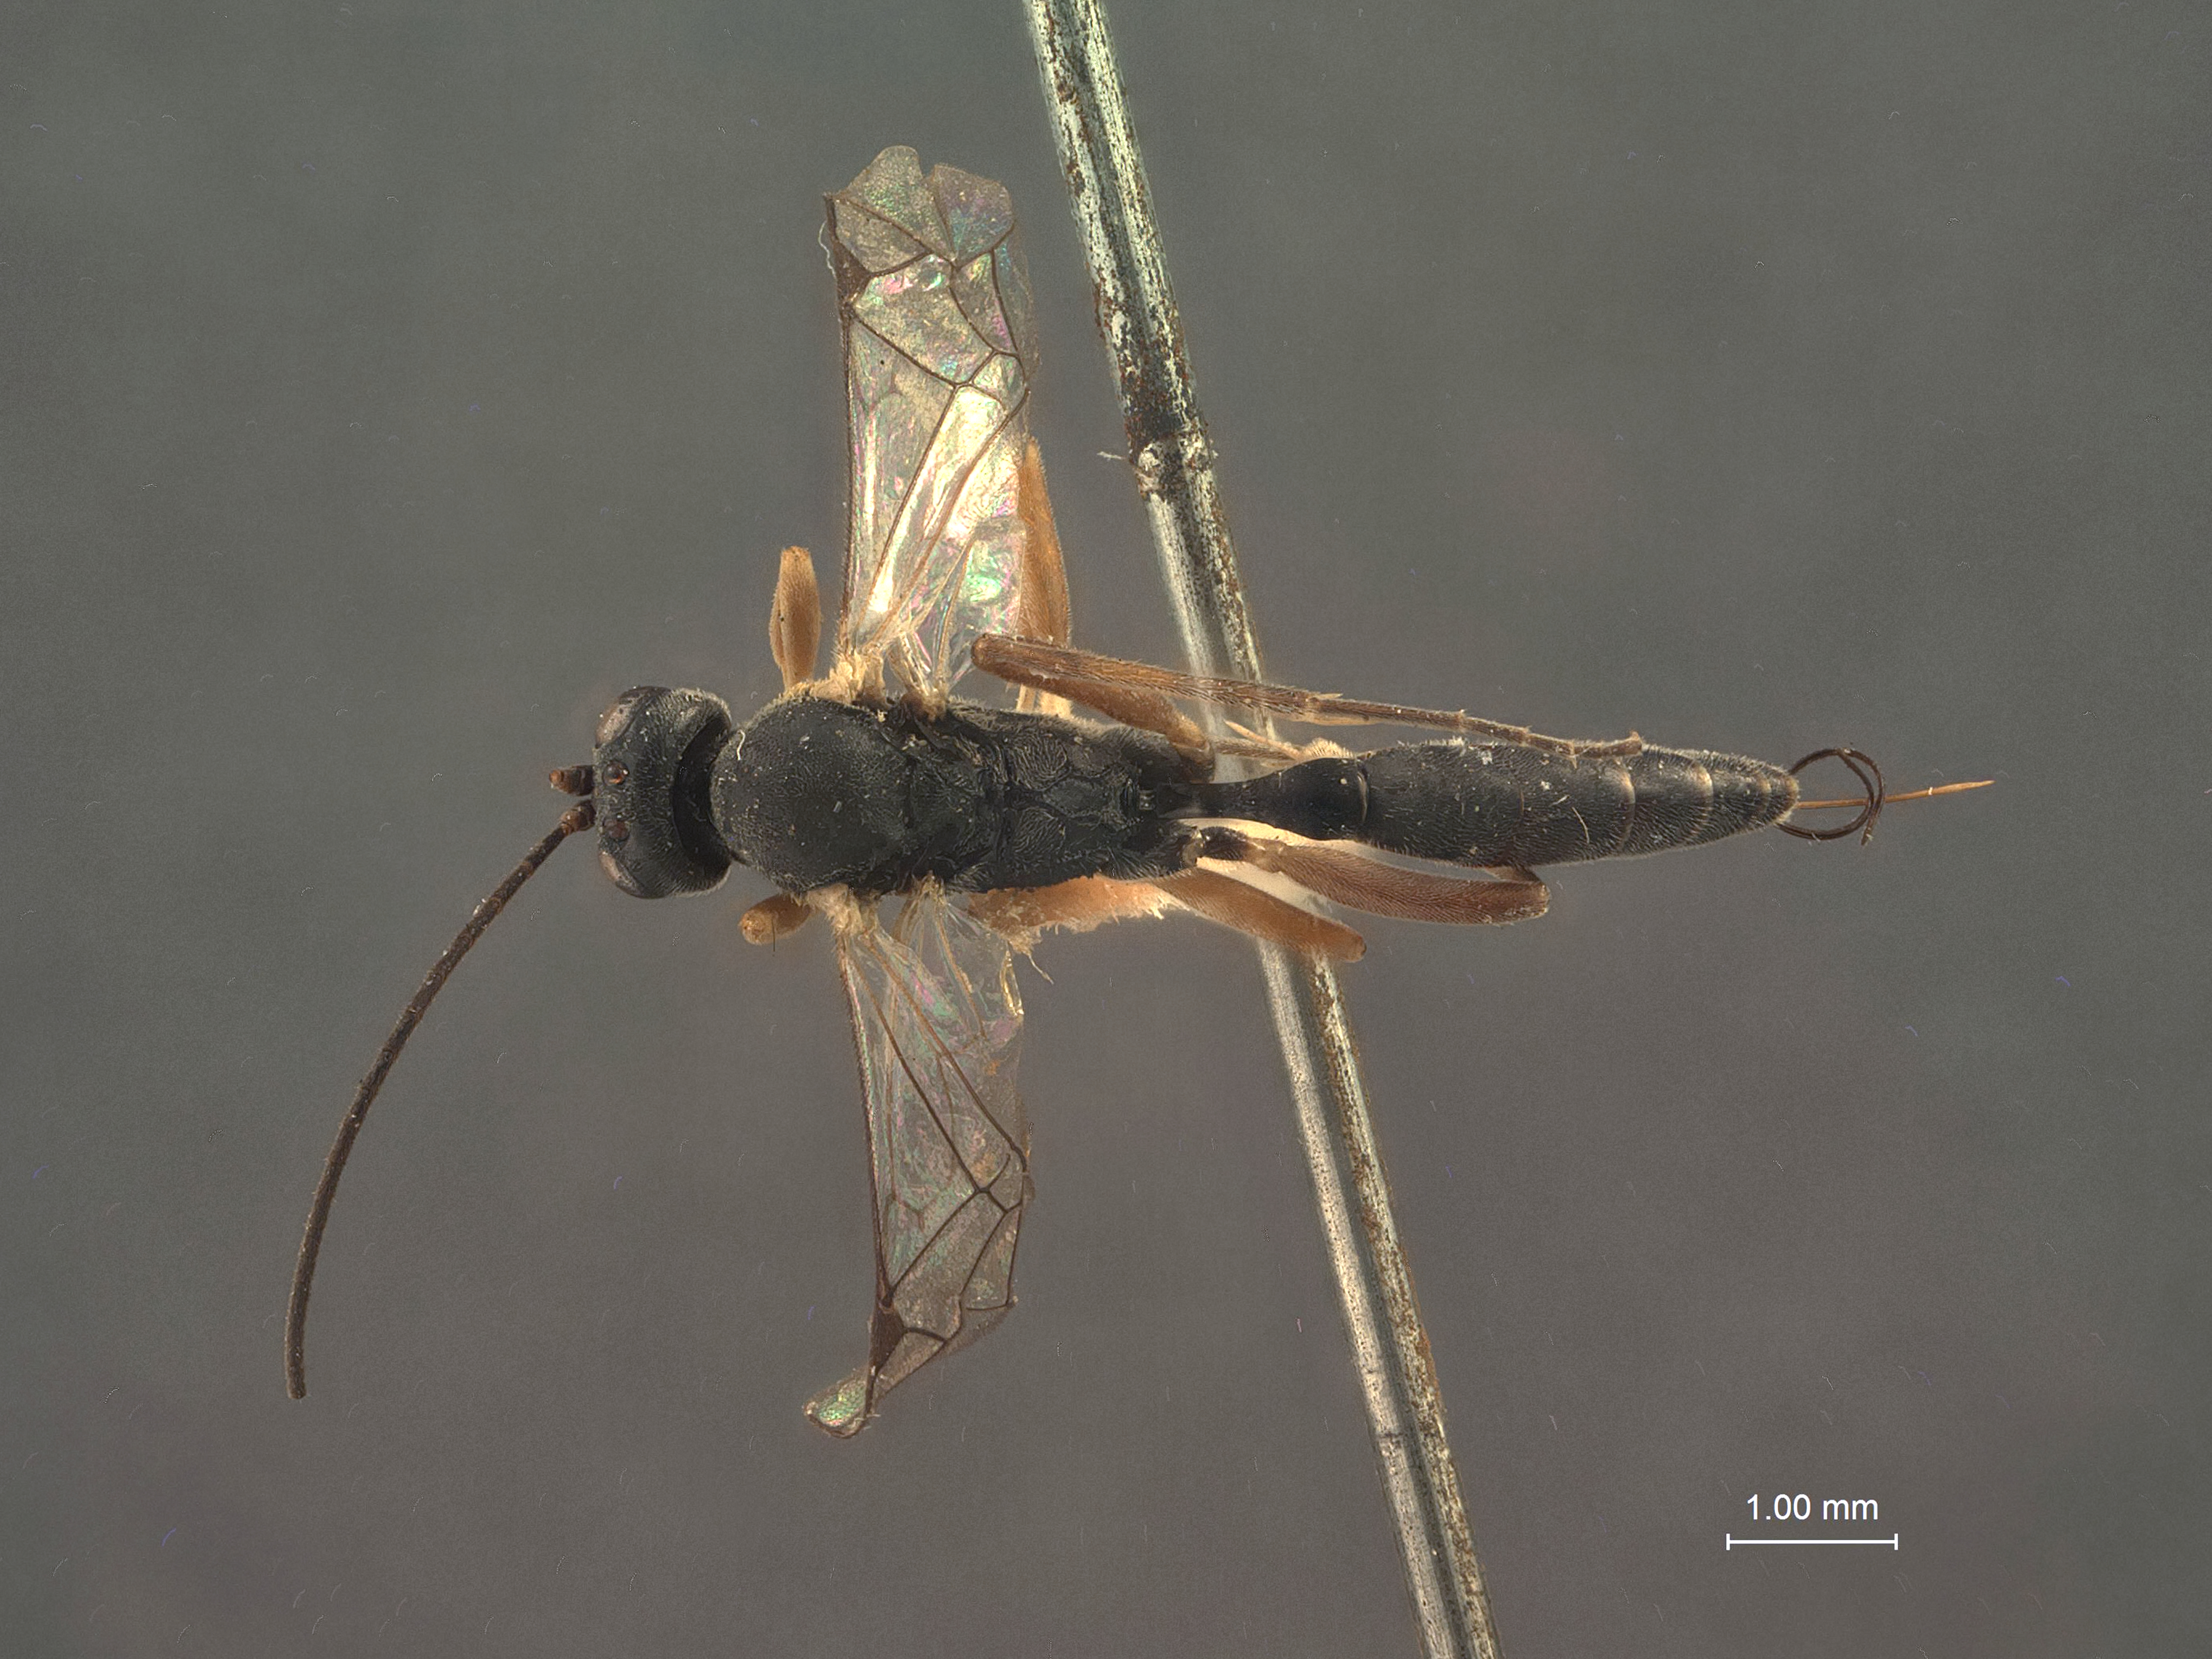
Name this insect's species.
Meleborus laspeyresiae
